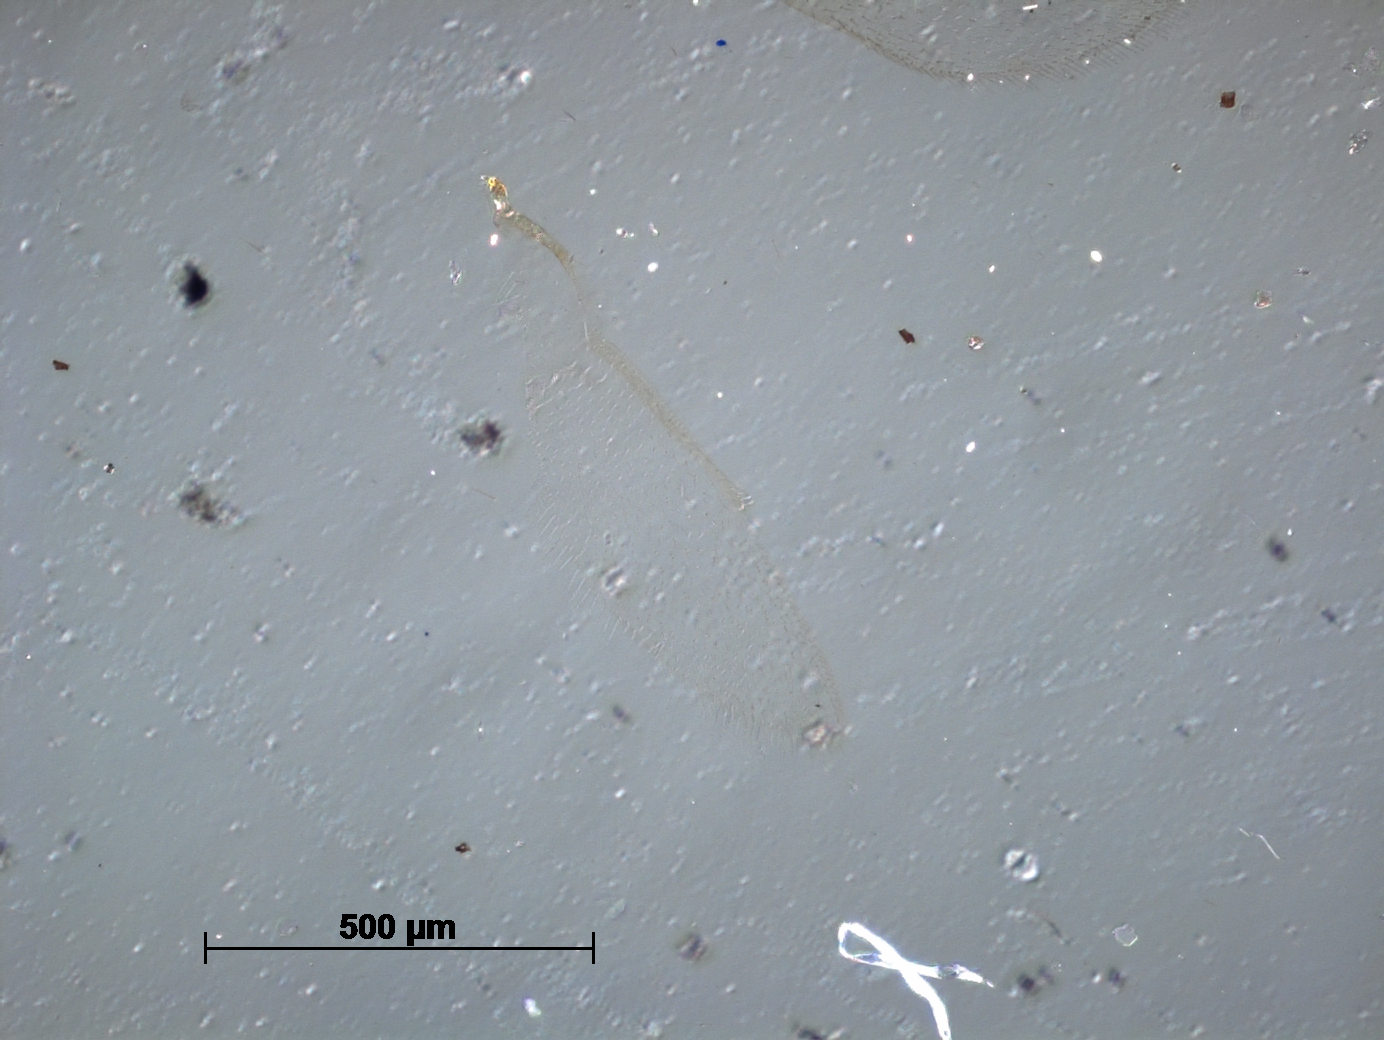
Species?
Aphelinus japonicus
